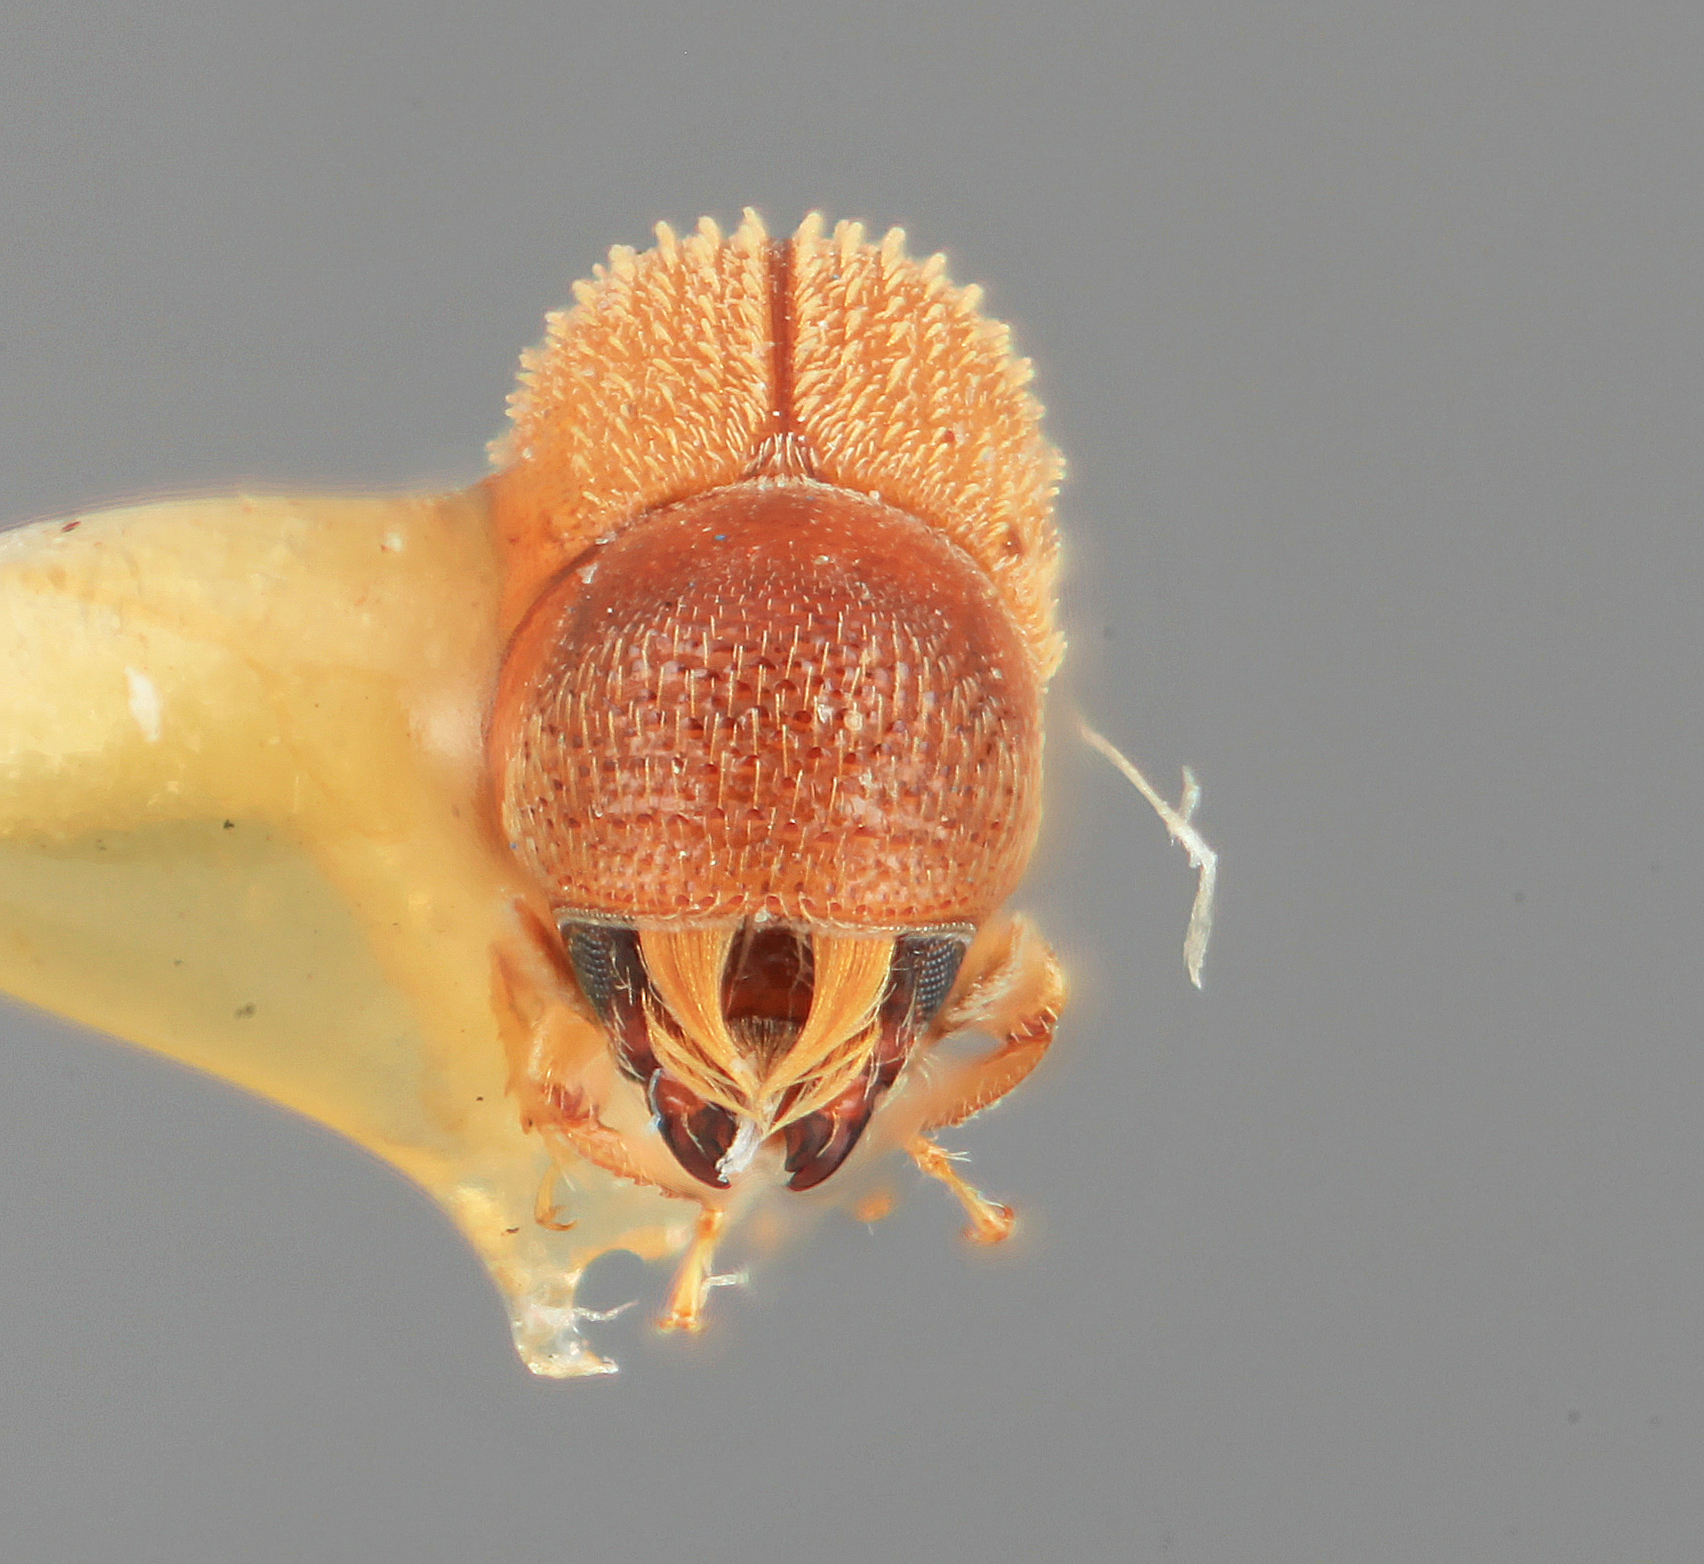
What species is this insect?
Pseudopityophthorus festivus
